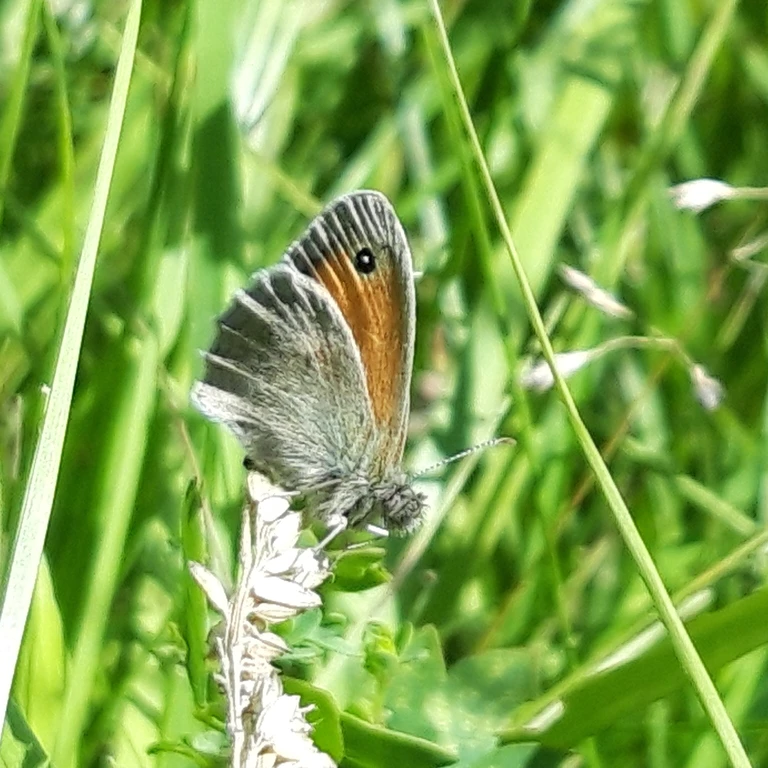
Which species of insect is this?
Coenonympha pamphilus
